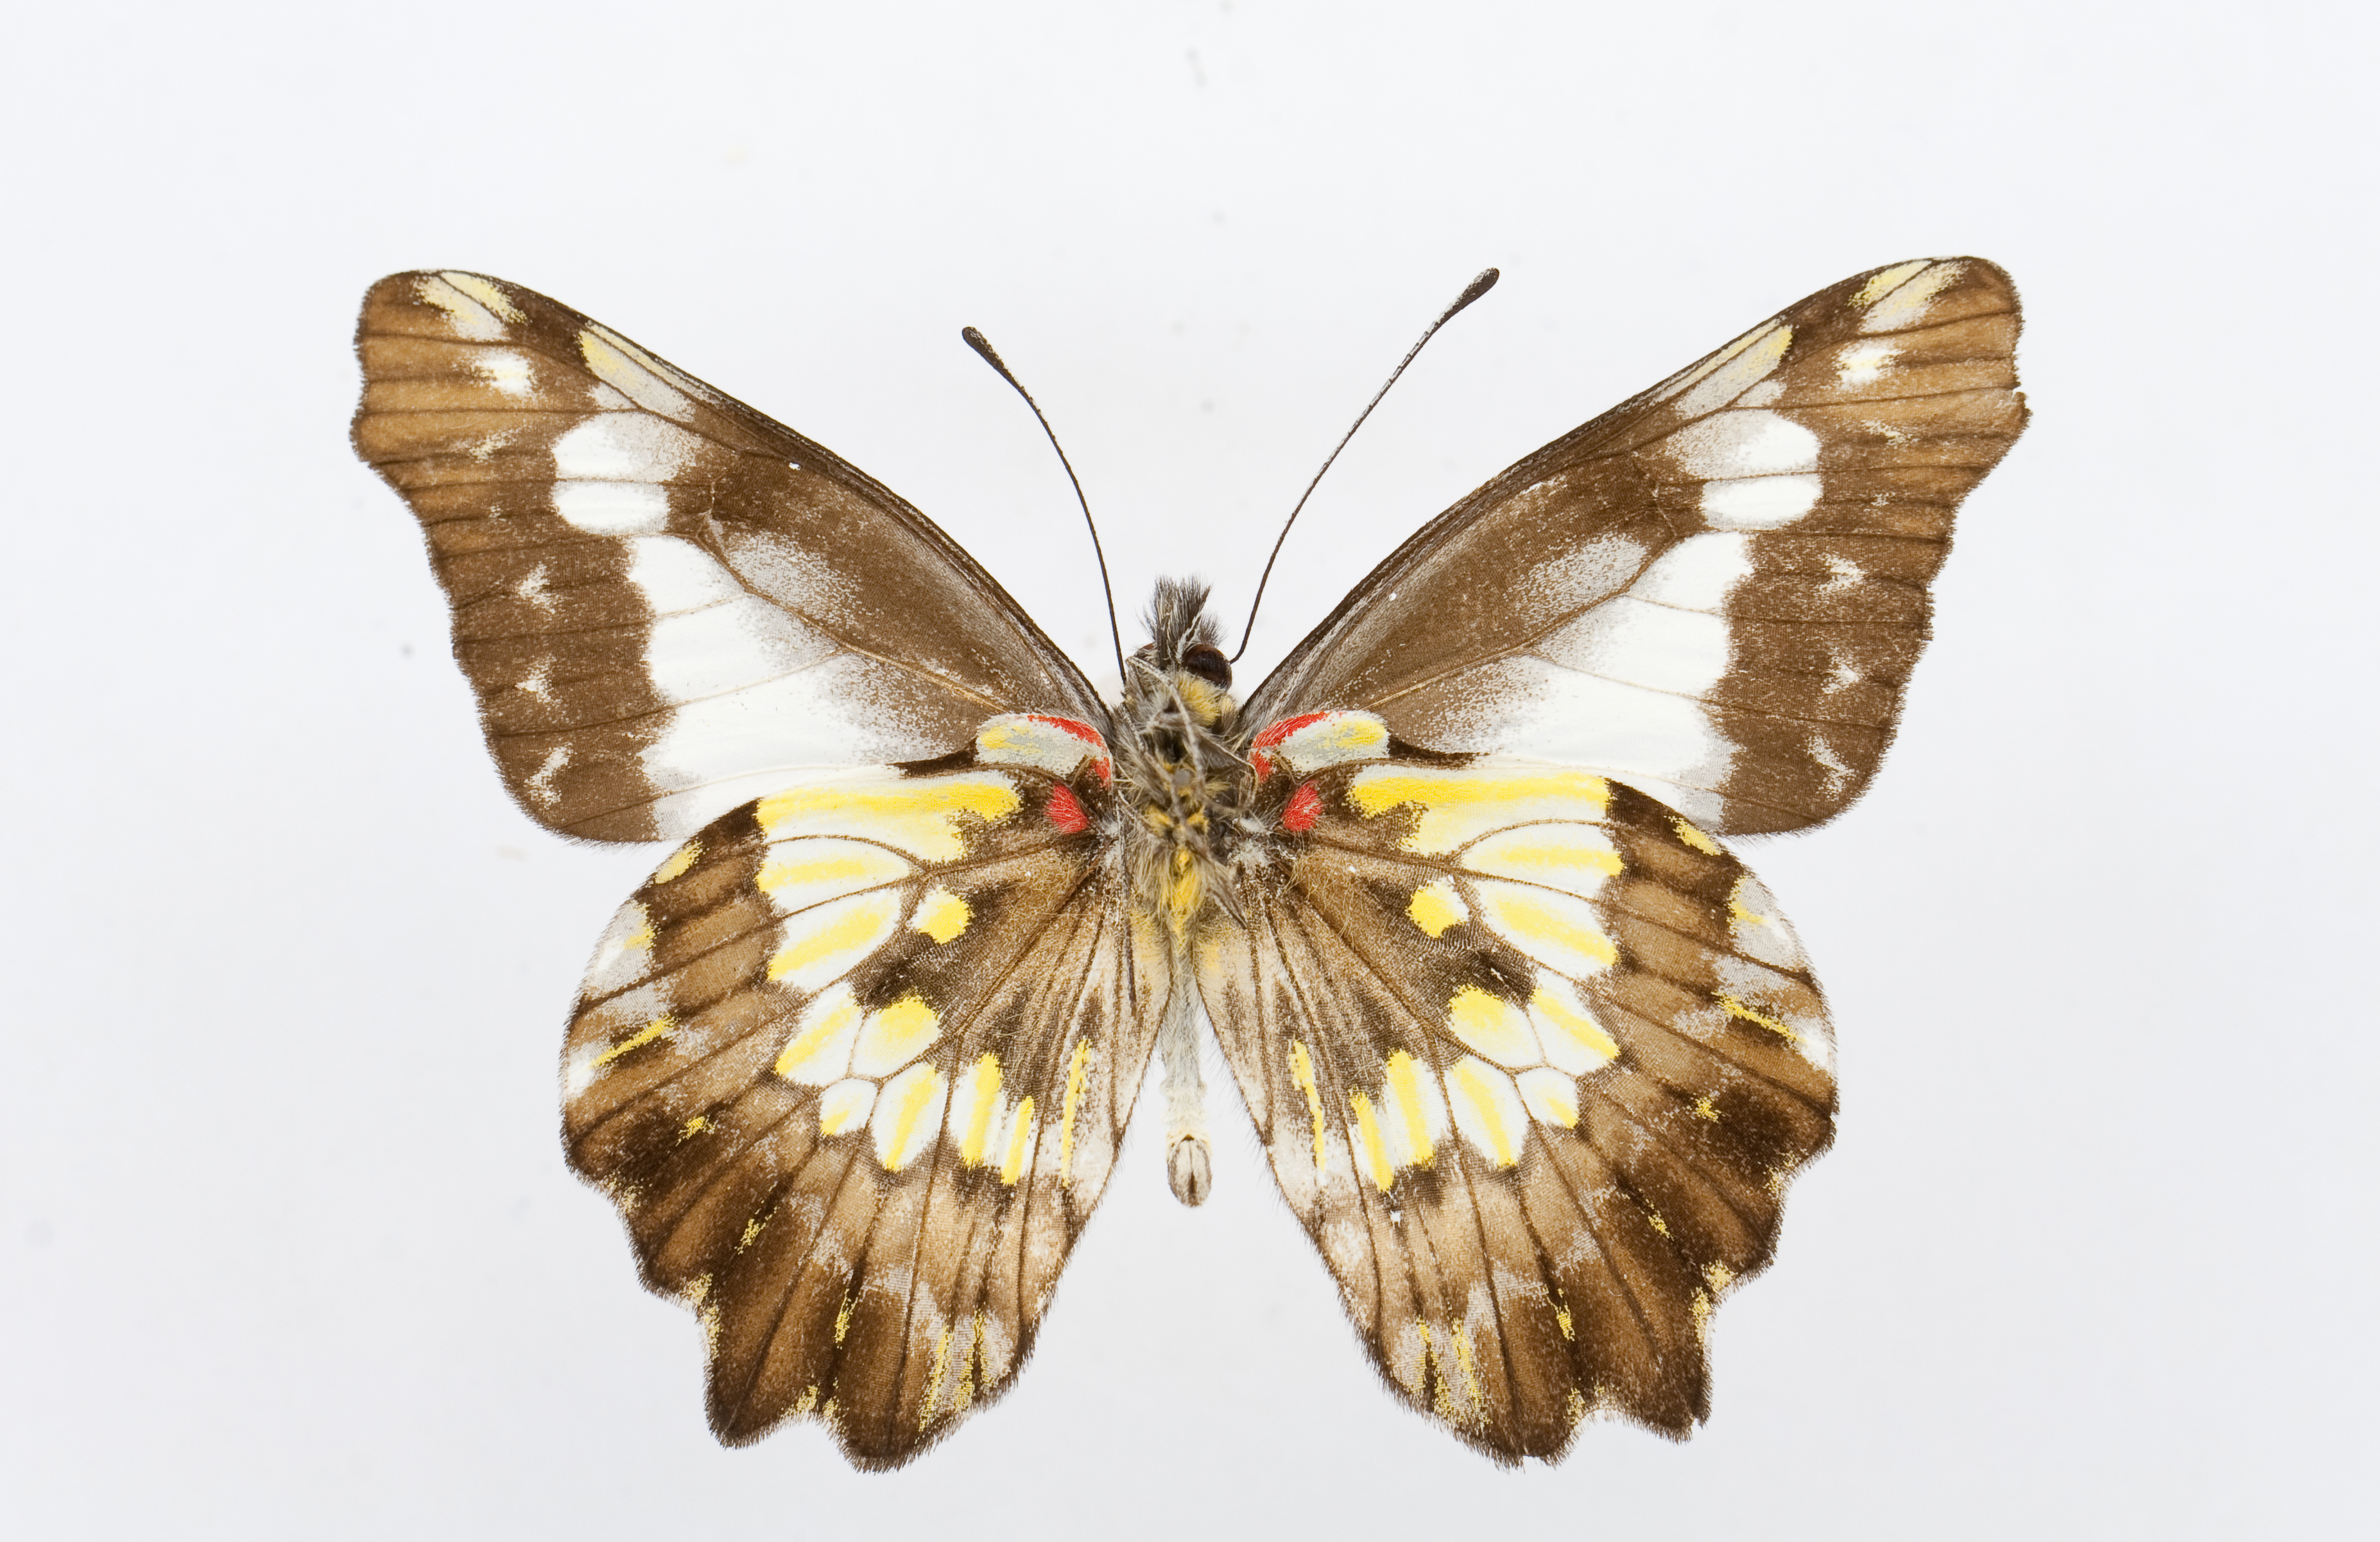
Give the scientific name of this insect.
Leodonta dysoni
